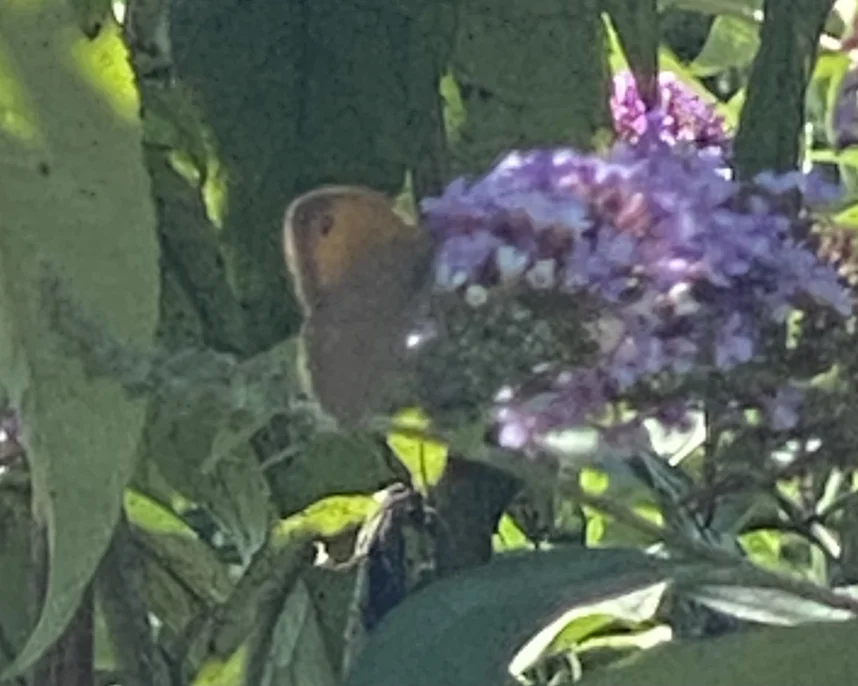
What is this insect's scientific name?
Maniola jurtina
